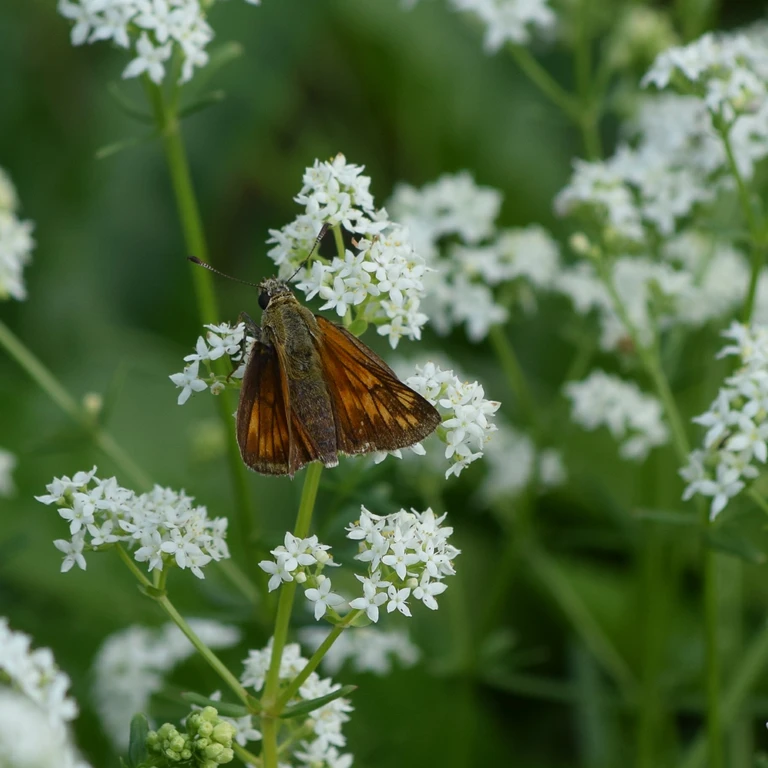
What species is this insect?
Ochlodes sylvanus (also Ochlodes venata)
